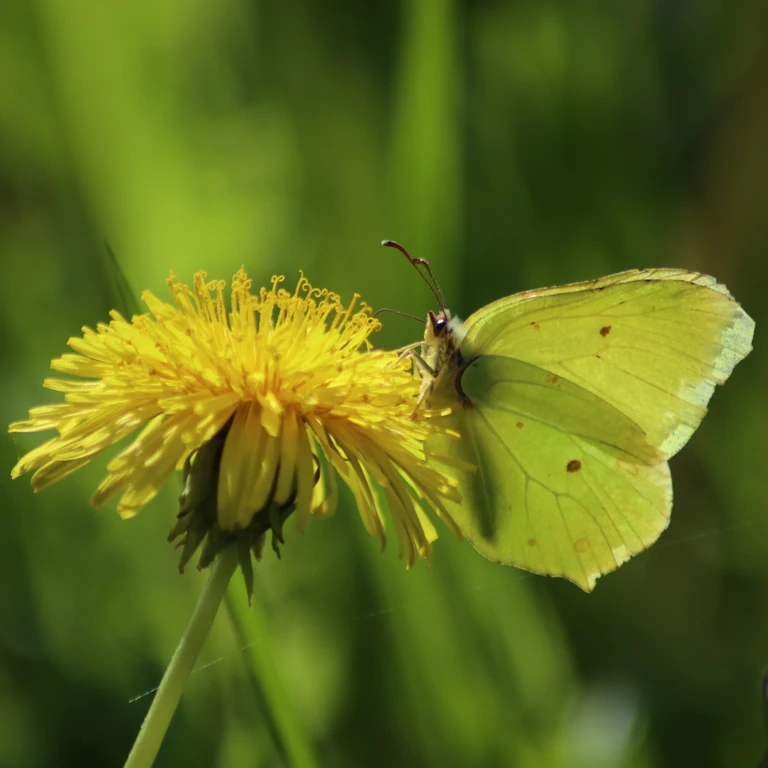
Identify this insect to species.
Gonepteryx rhamni
